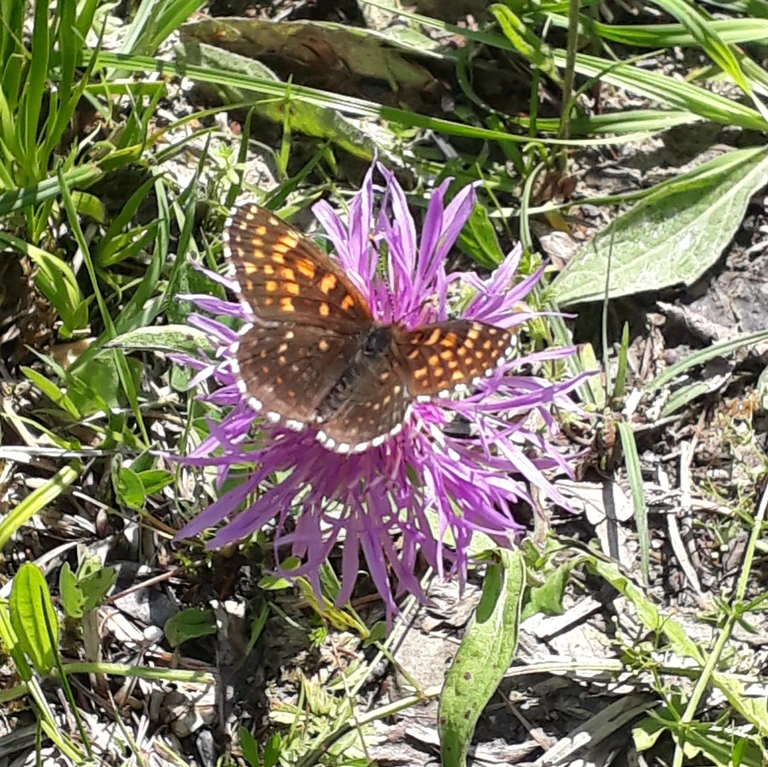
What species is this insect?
Melitaea diamina
